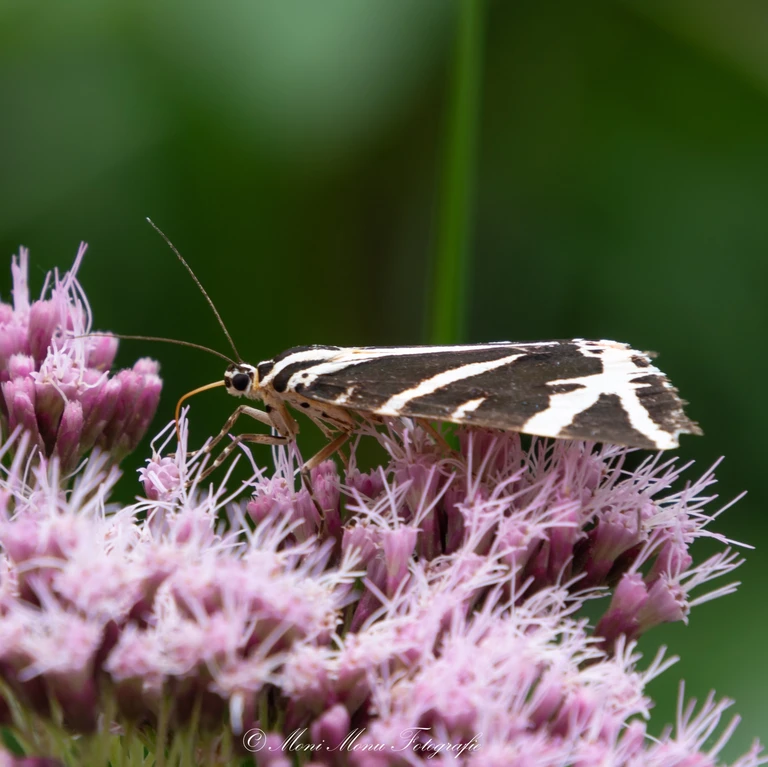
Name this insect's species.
Euplagia quadripunctaria
